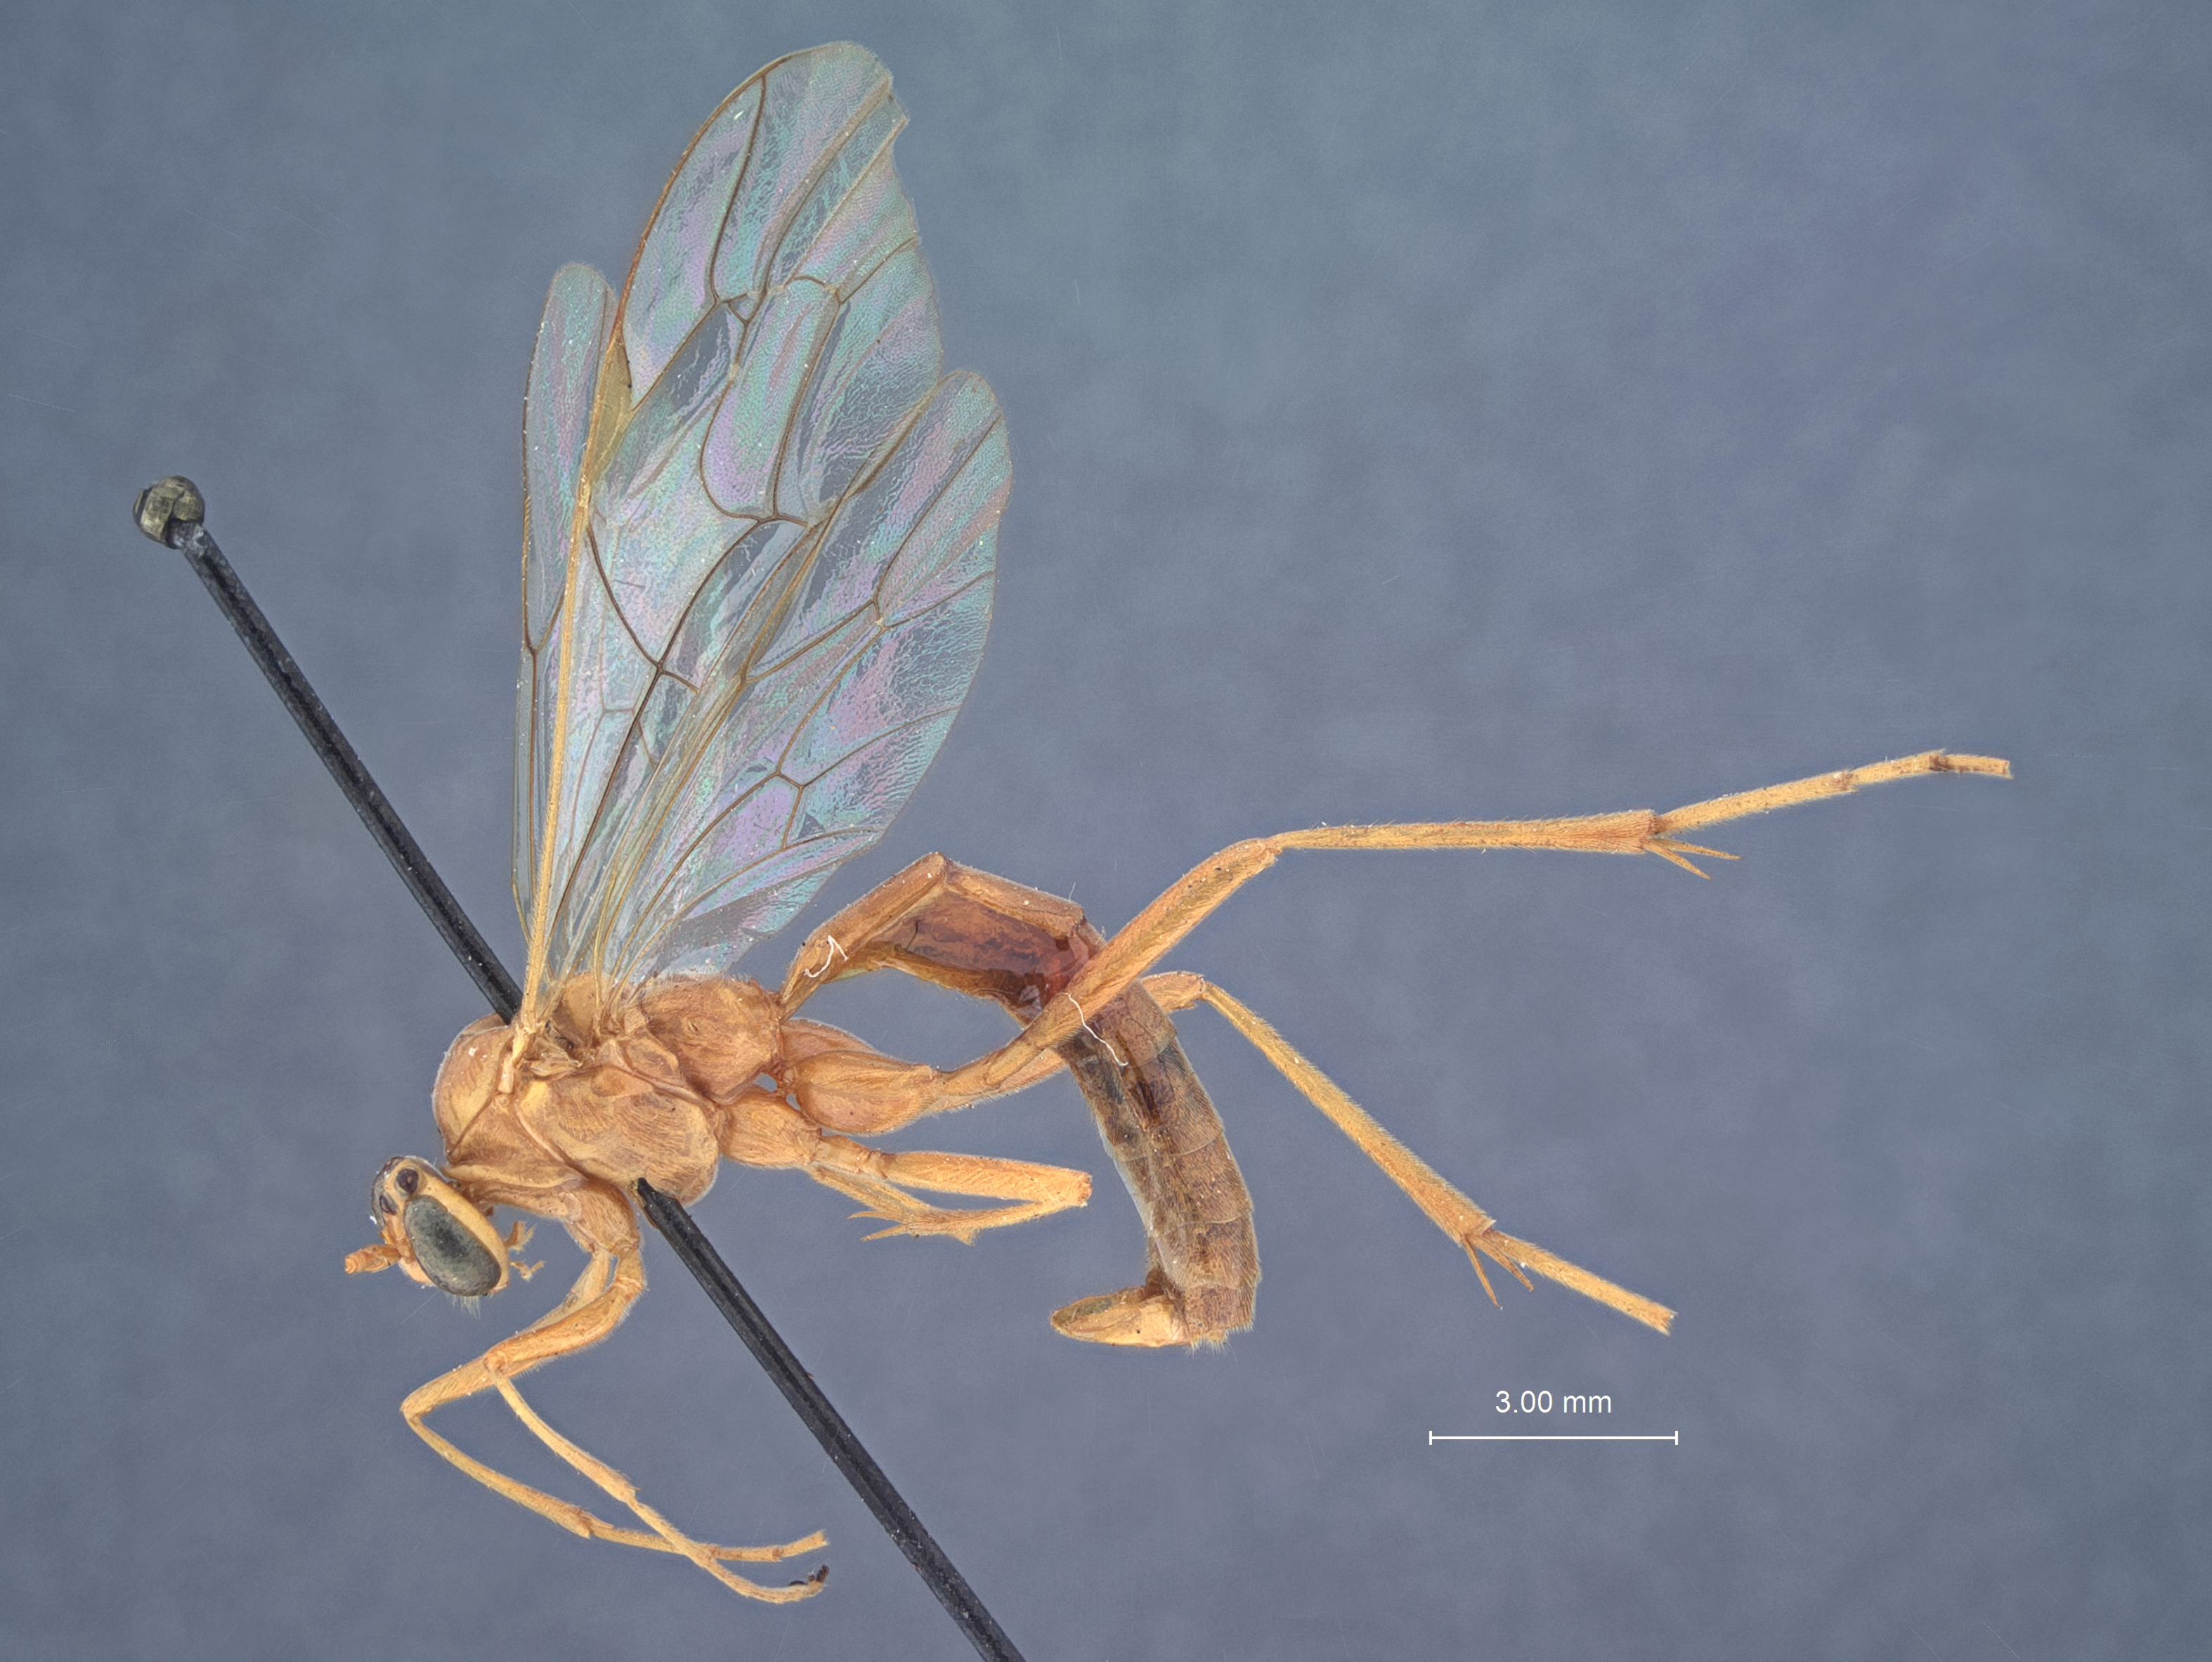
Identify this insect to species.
Netelia sinus
